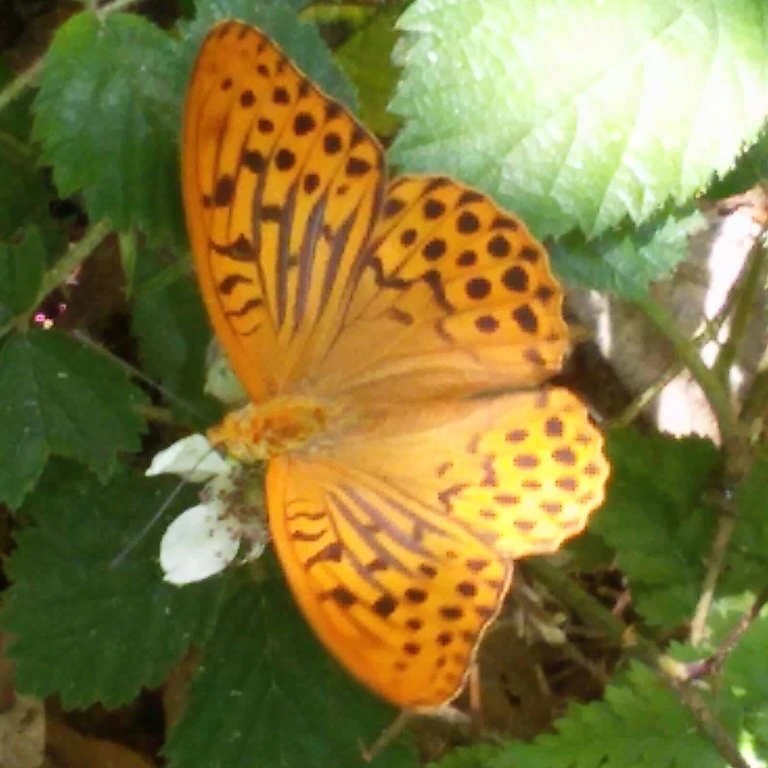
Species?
Argynnis paphia
